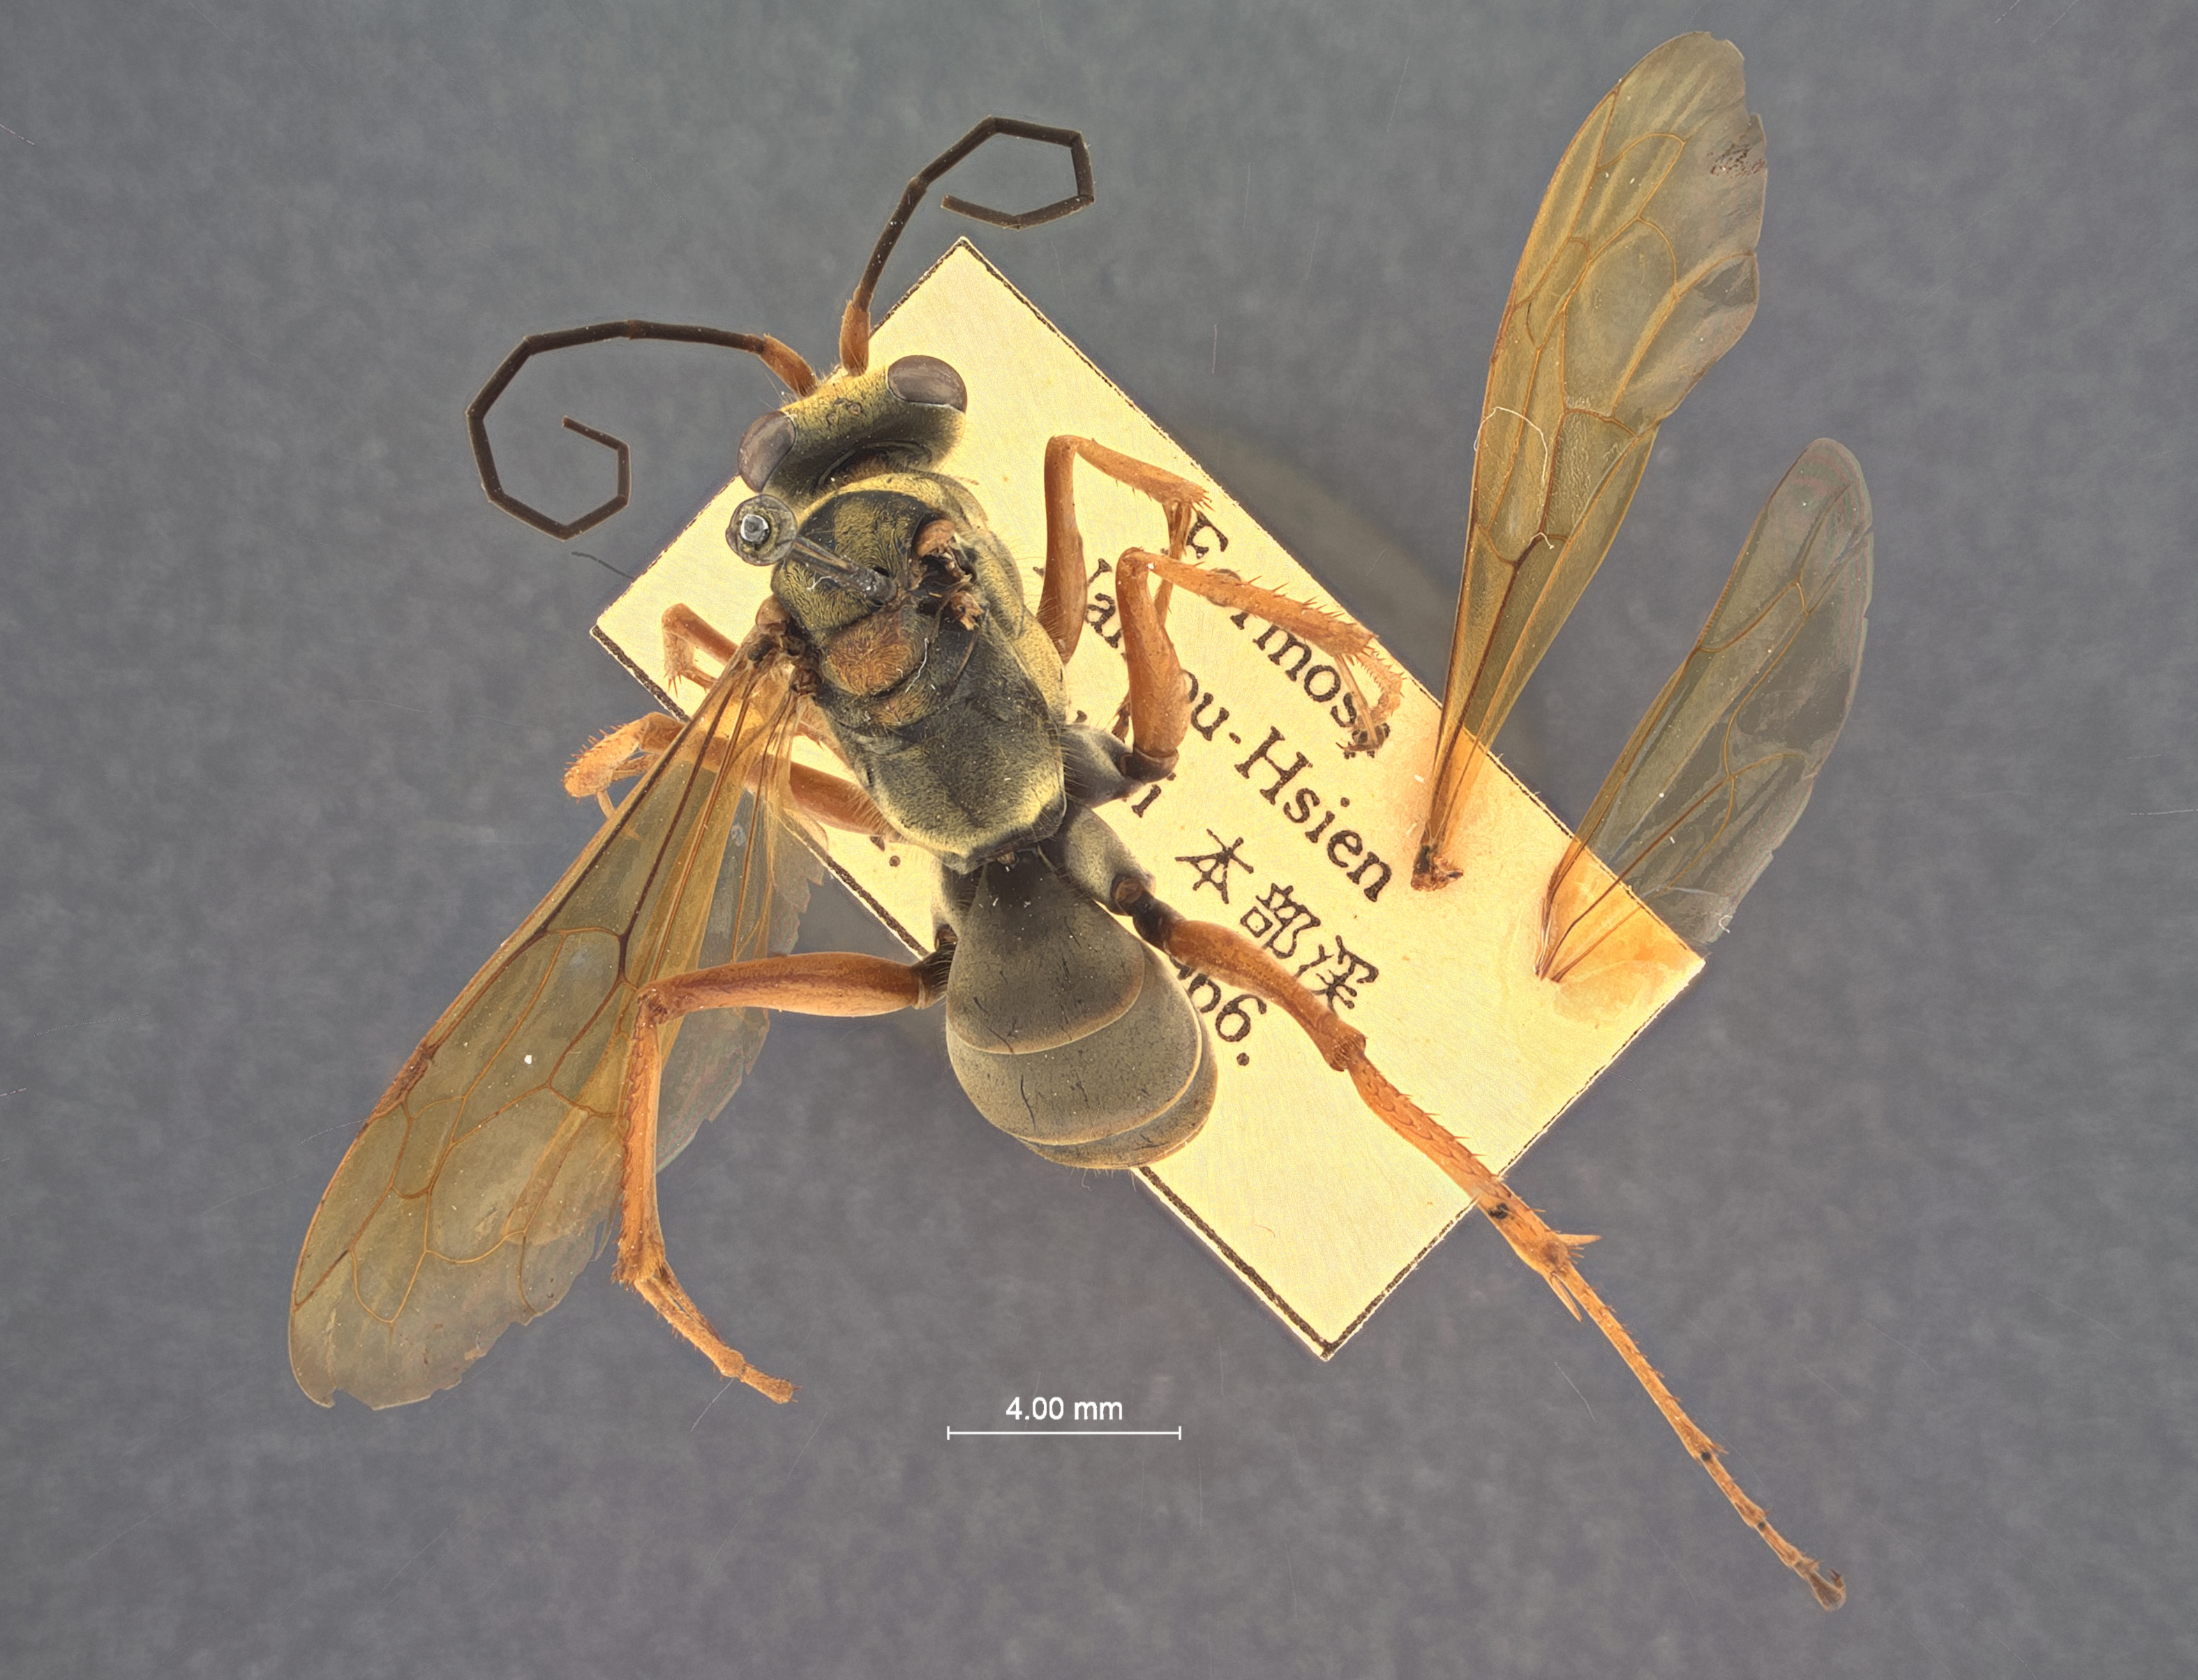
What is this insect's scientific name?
Malloscelis taiwanianus
